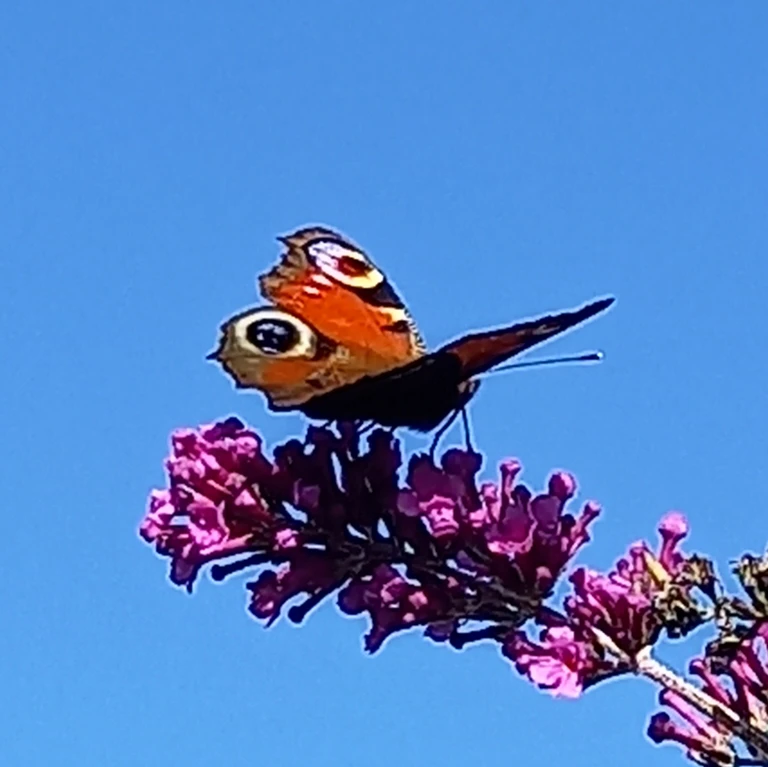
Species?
Aglais io
